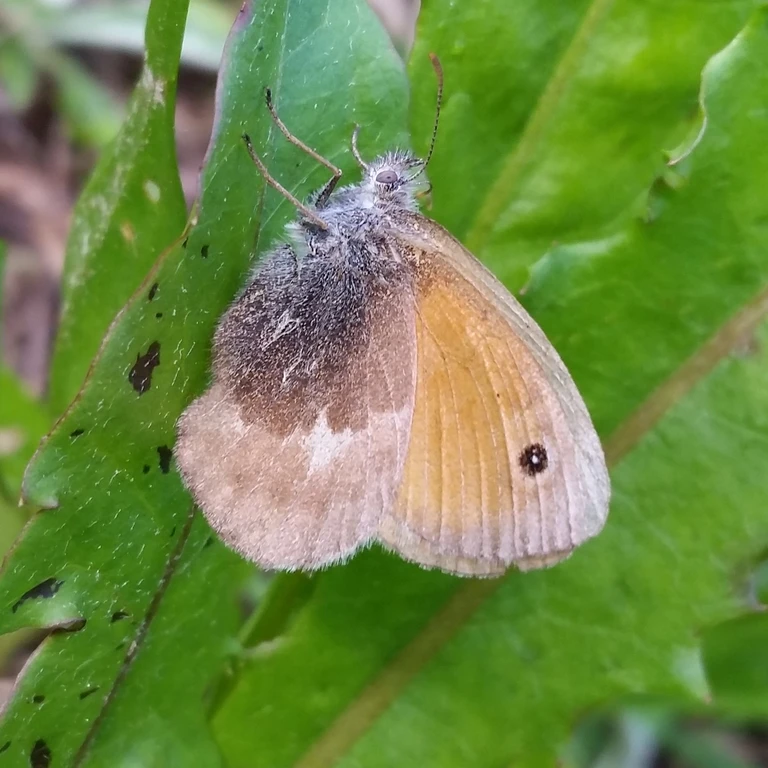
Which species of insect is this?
Coenonympha pamphilus
